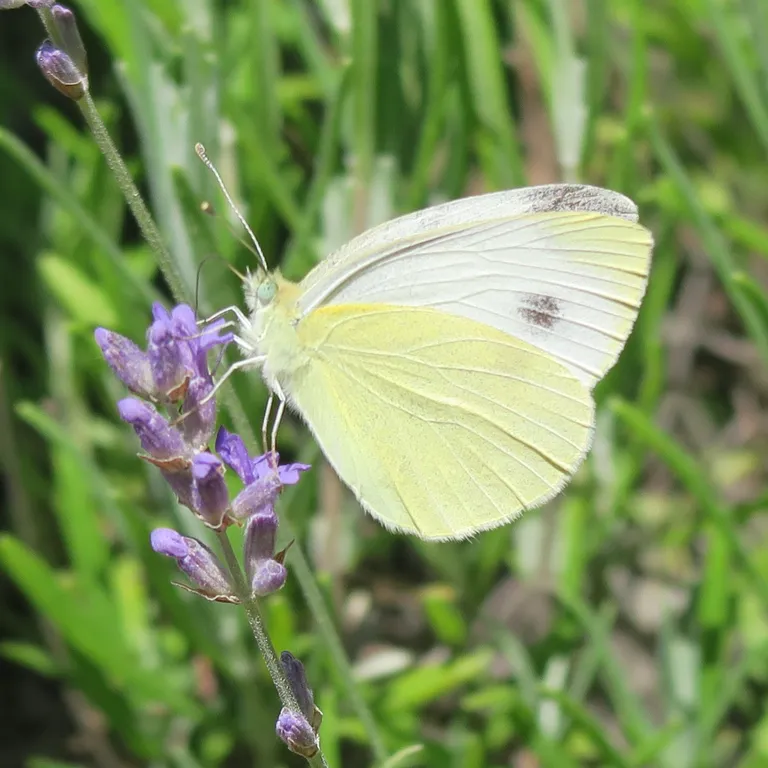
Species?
Pieris mannii
